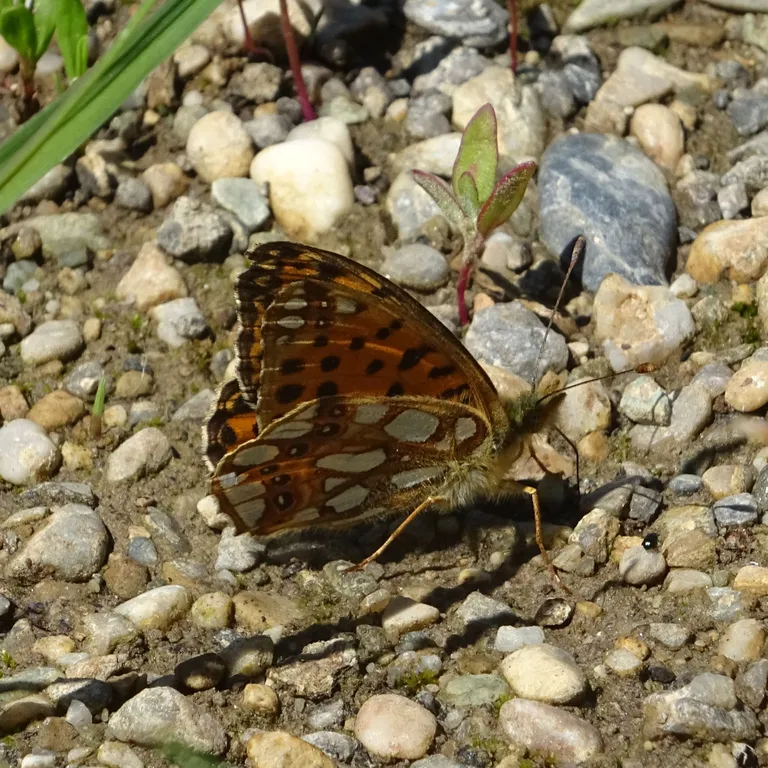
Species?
Issoria lathonia
